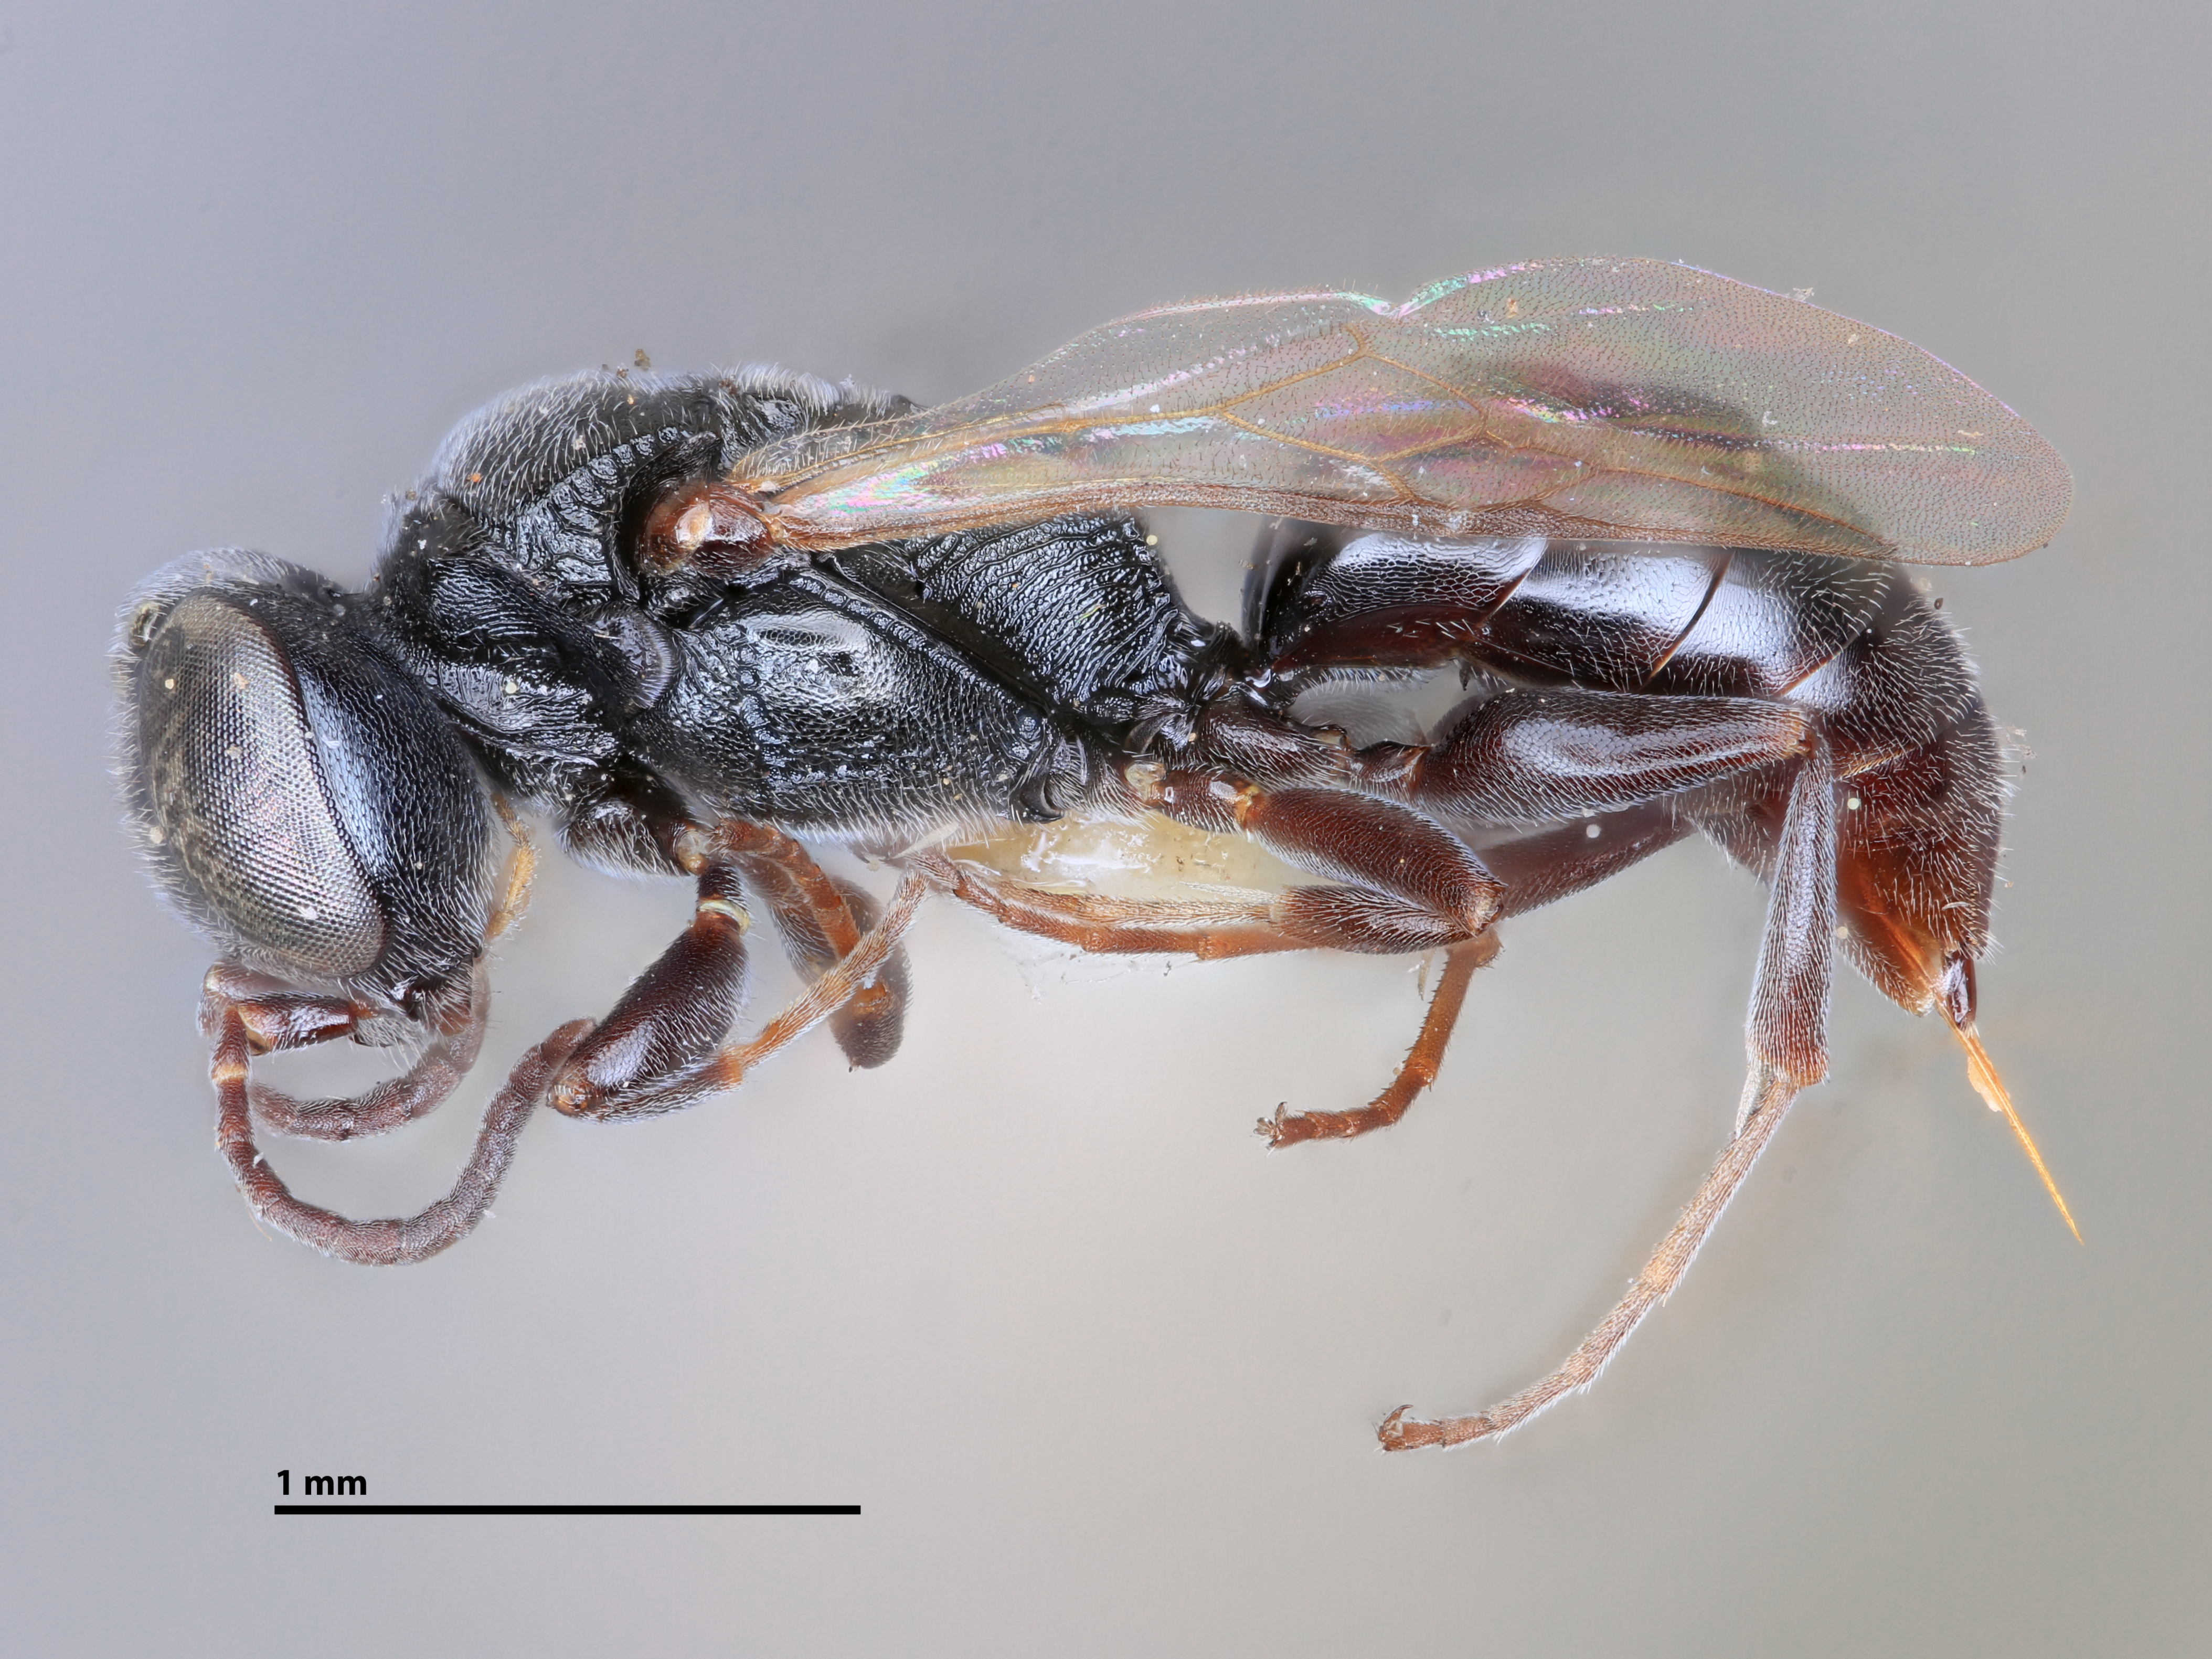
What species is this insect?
Nitela viginiensis
